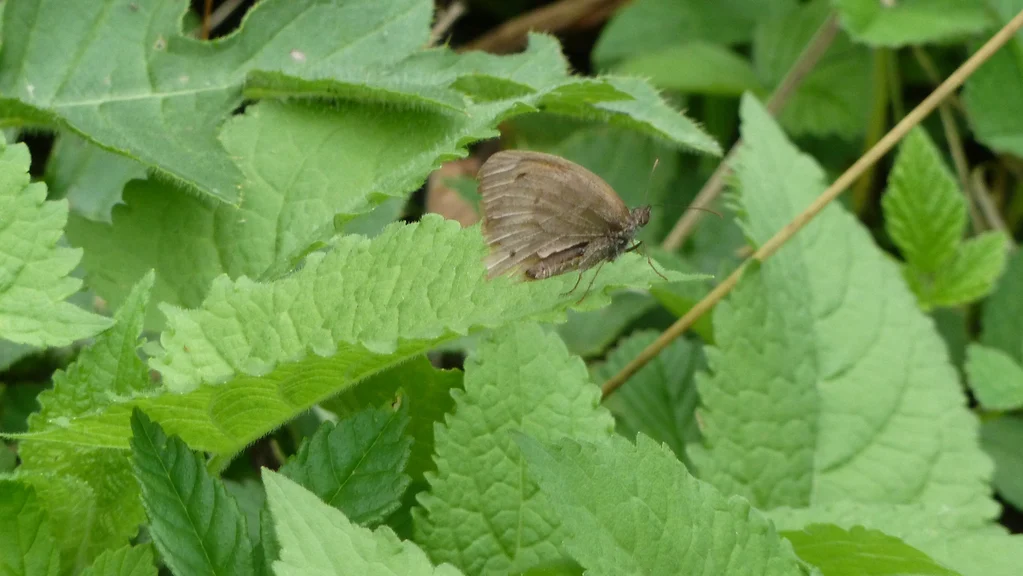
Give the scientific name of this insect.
Maniola jurtina
